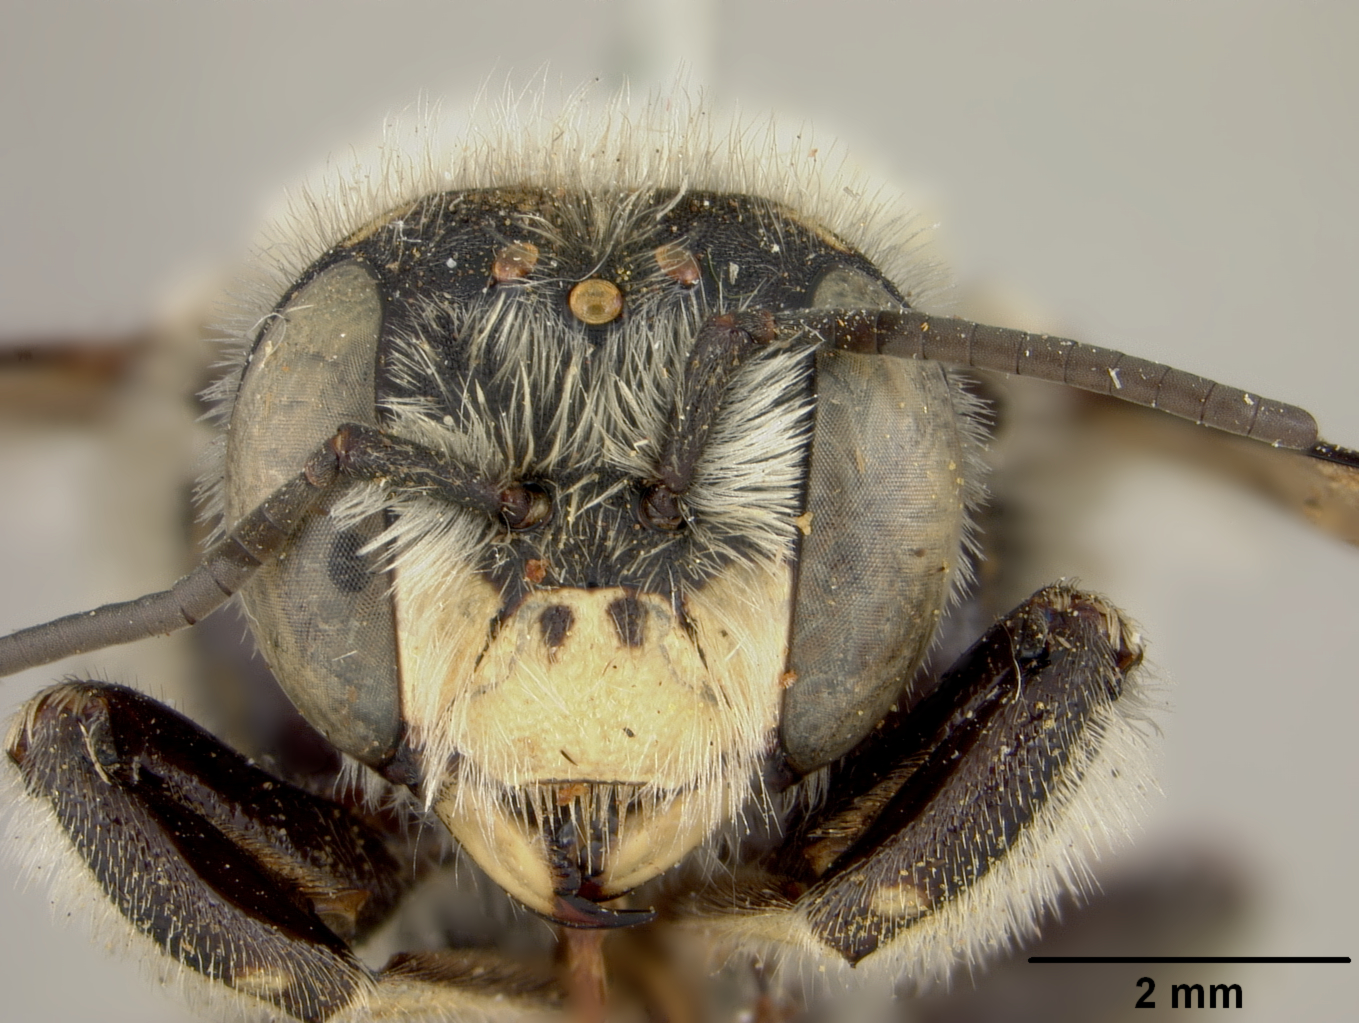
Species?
Anthidium banningense
